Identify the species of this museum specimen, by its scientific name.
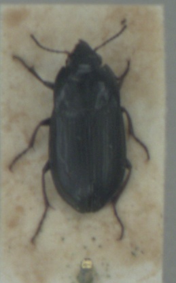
Amara spreta
